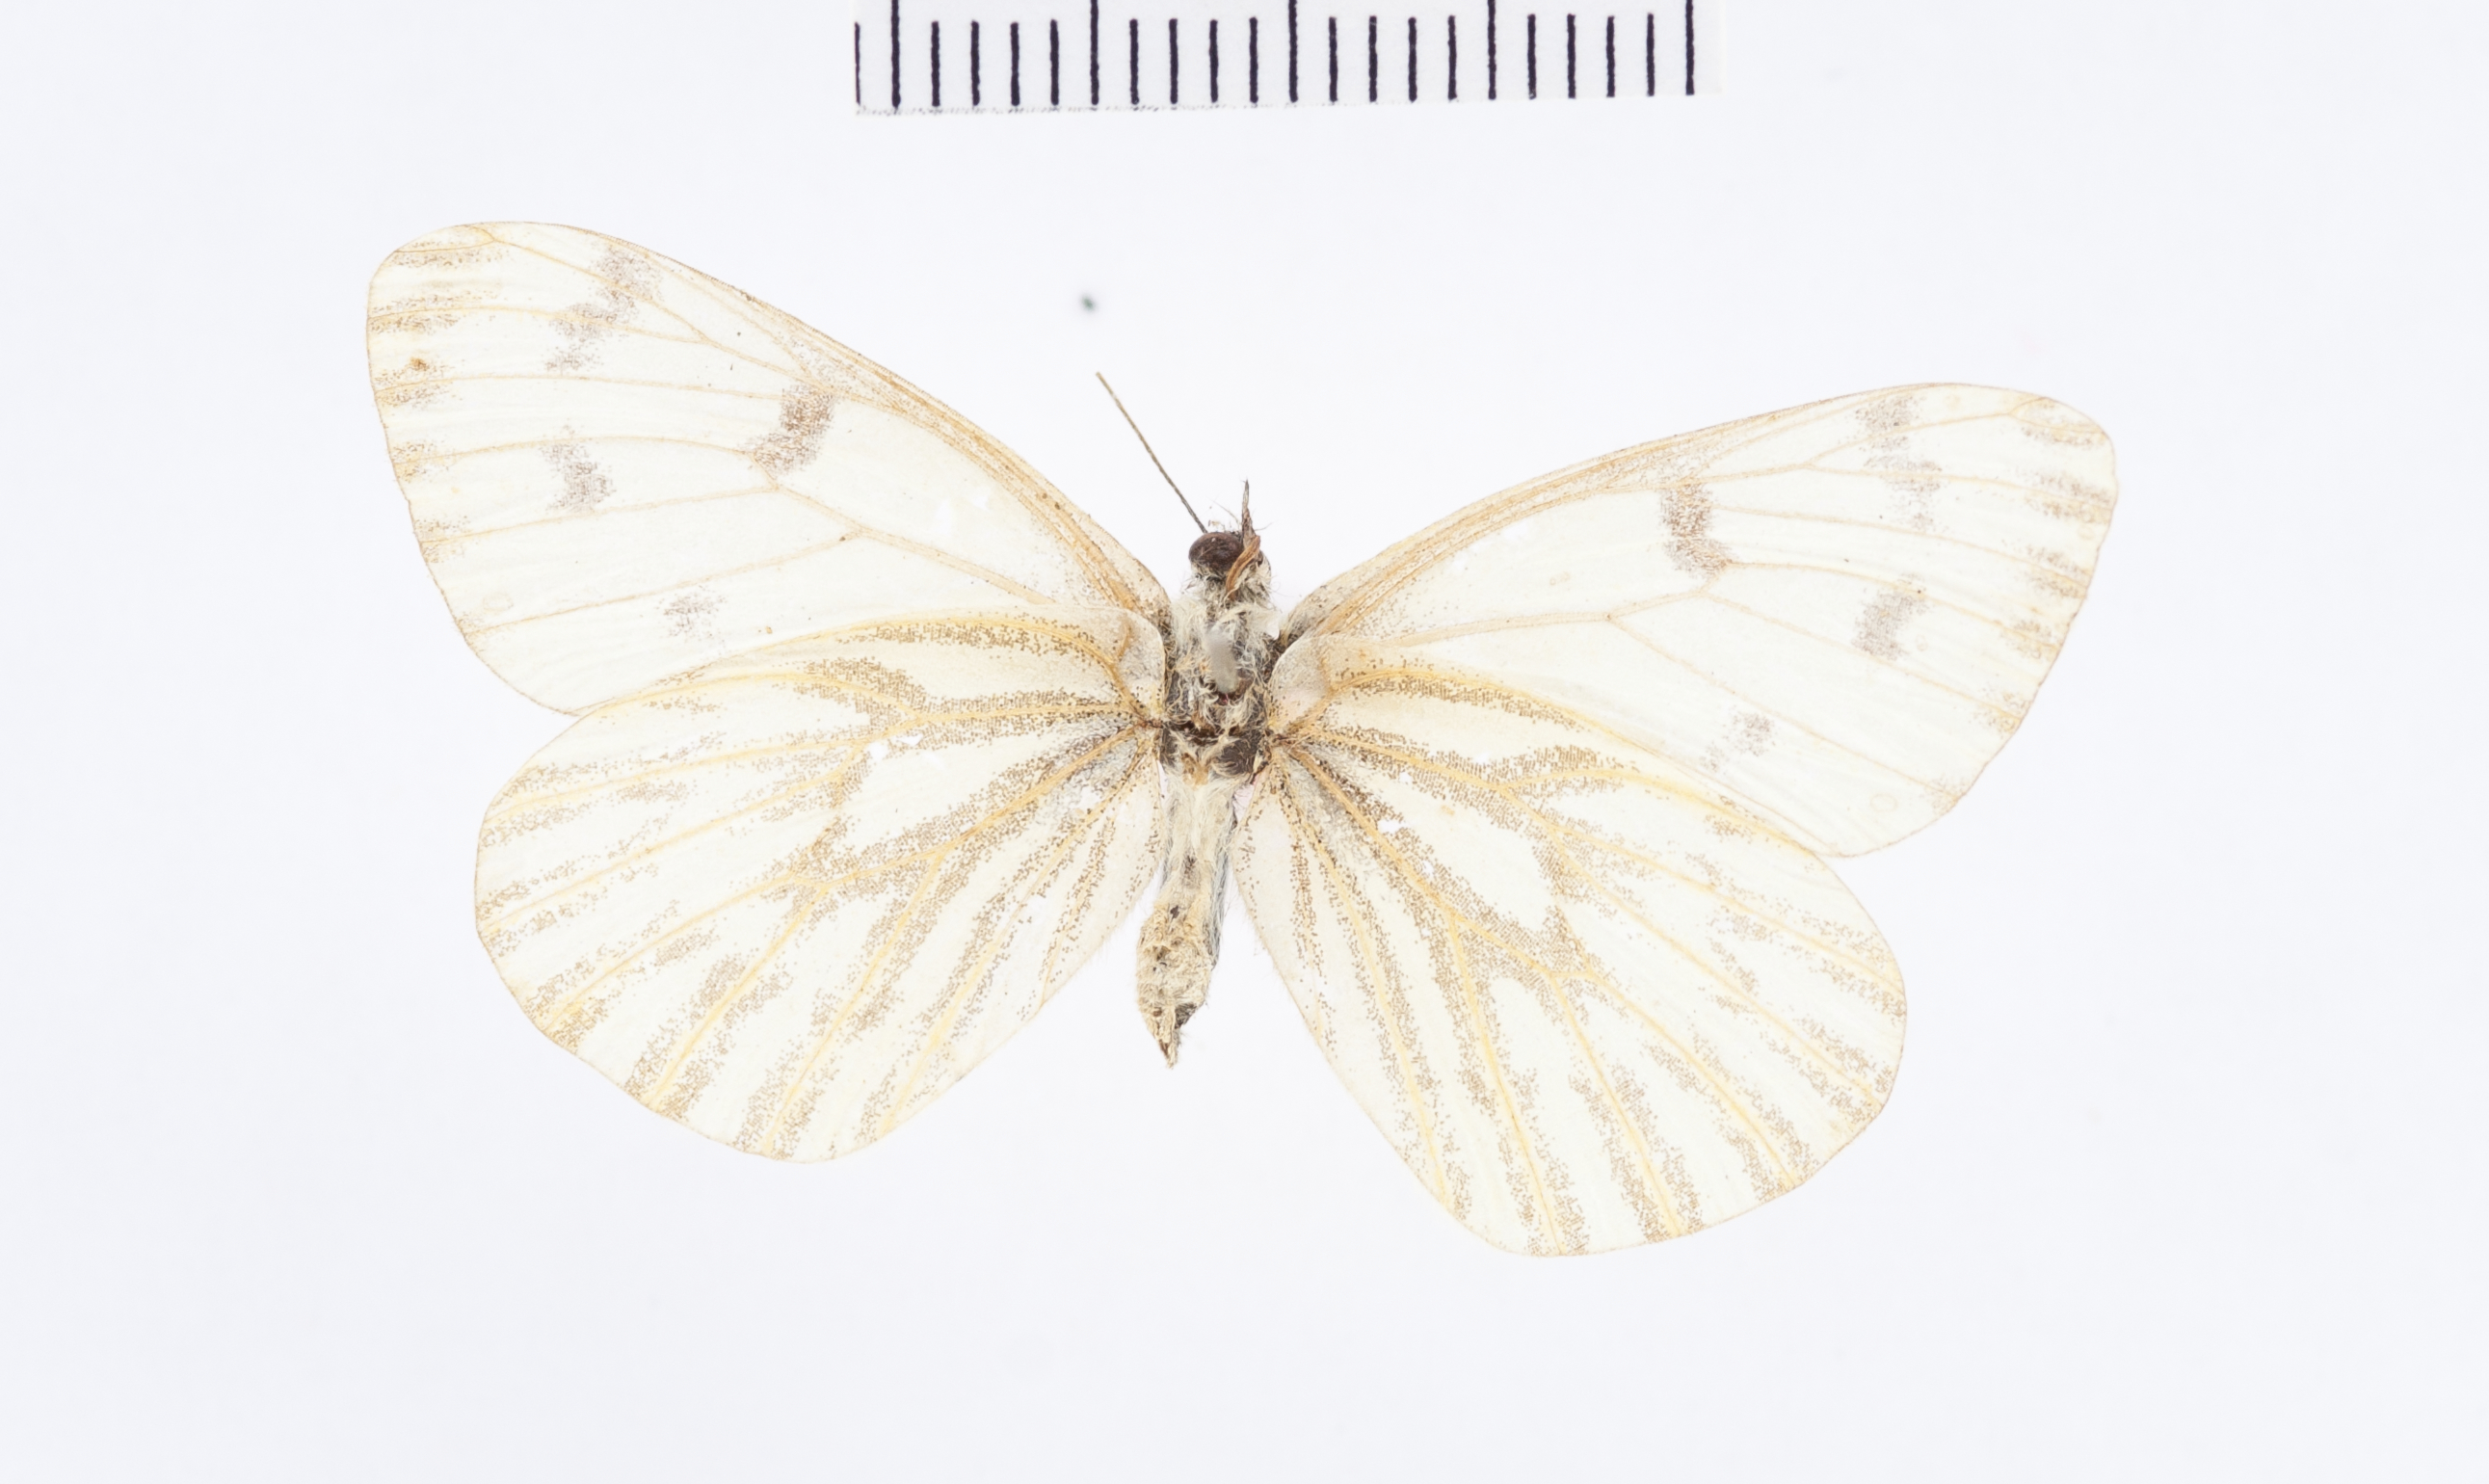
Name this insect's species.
Pieris sisymbrii
